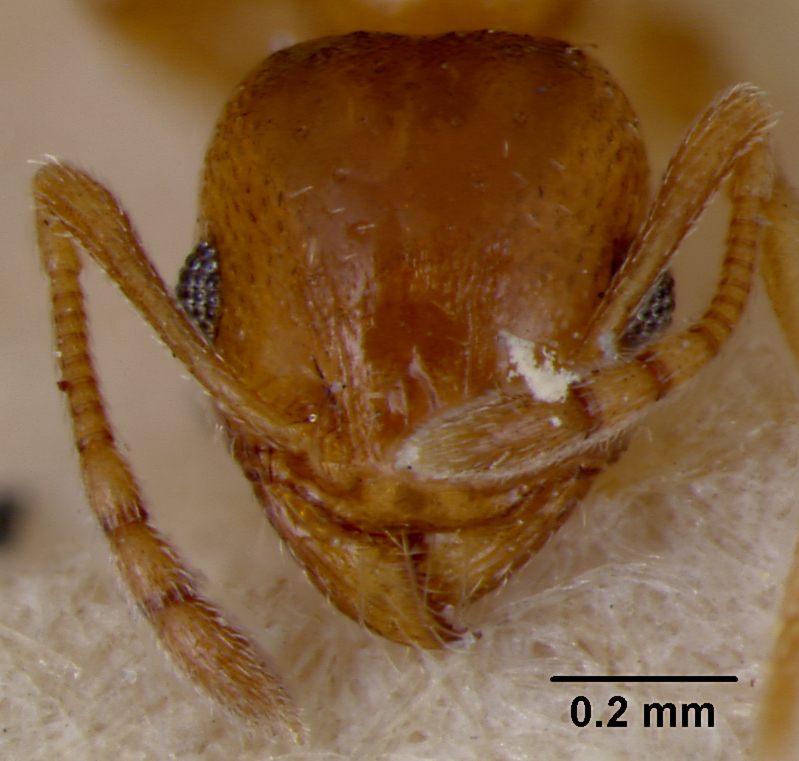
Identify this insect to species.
Pheidole sitarches
